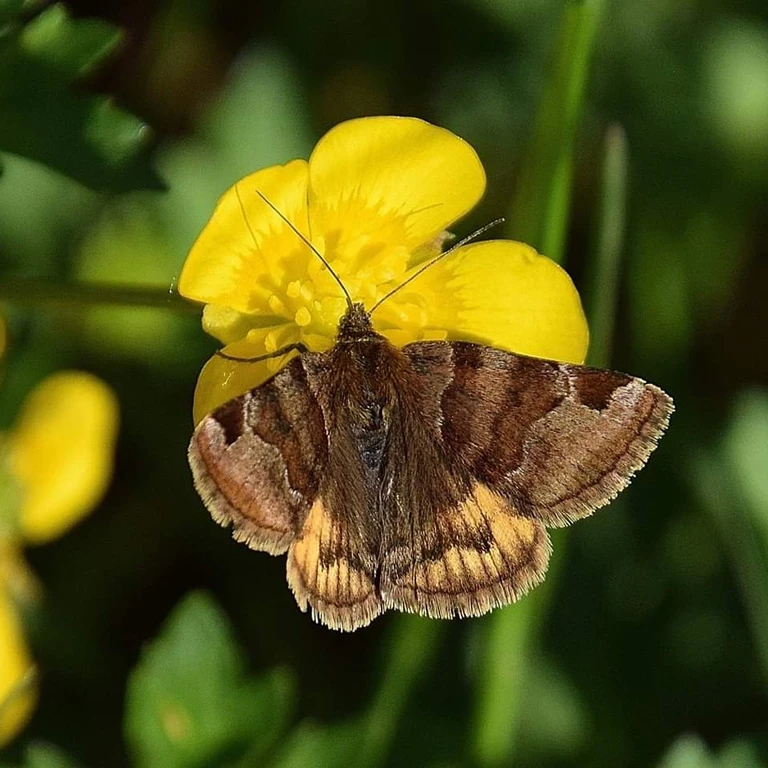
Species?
Euclidia glyphica
